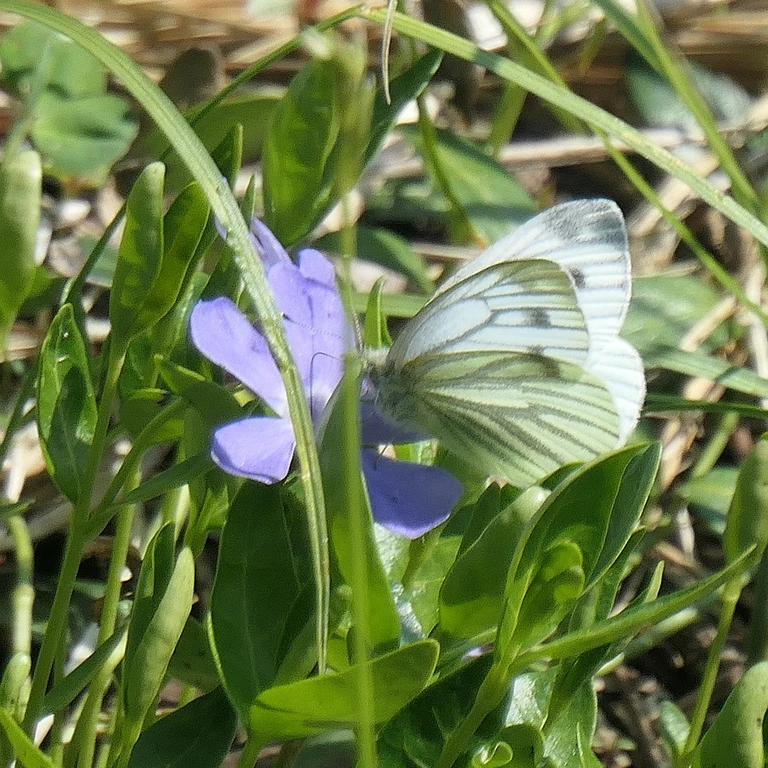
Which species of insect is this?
Pieris napi
